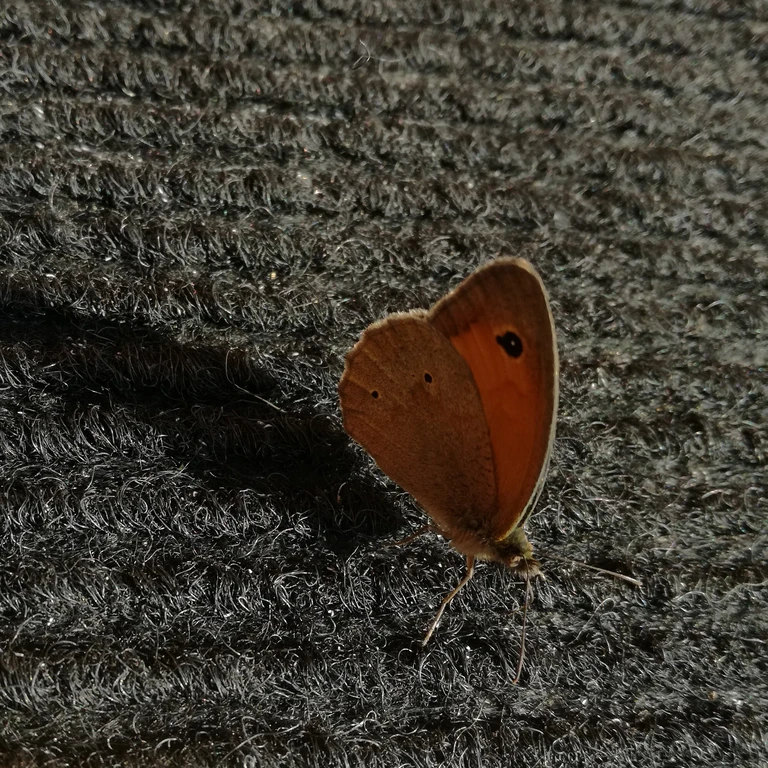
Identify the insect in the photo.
Maniola jurtina
